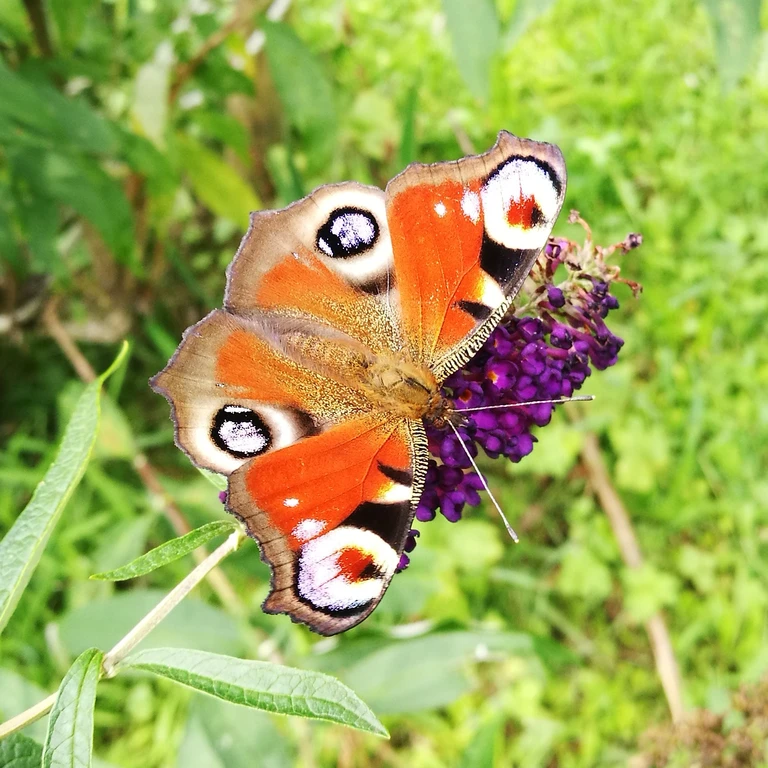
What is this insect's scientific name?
Aglais io
